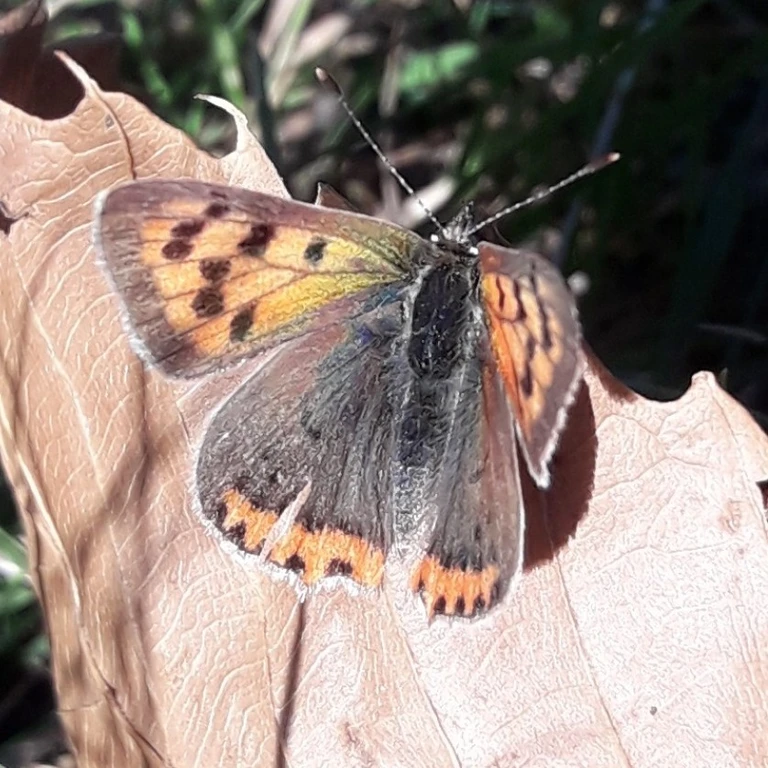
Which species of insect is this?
Lycaena phlaeas
